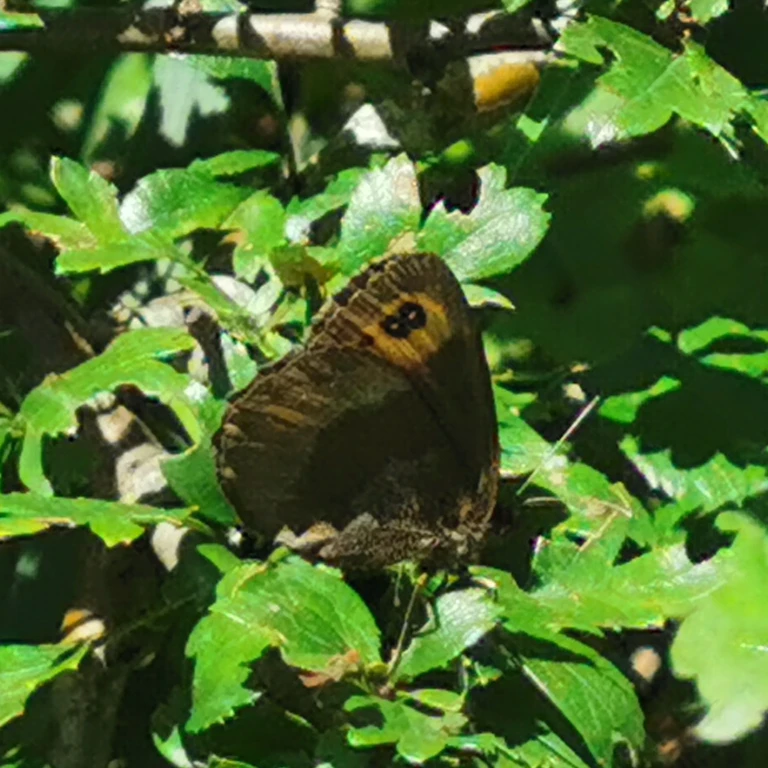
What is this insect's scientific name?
Erebia aethiops
